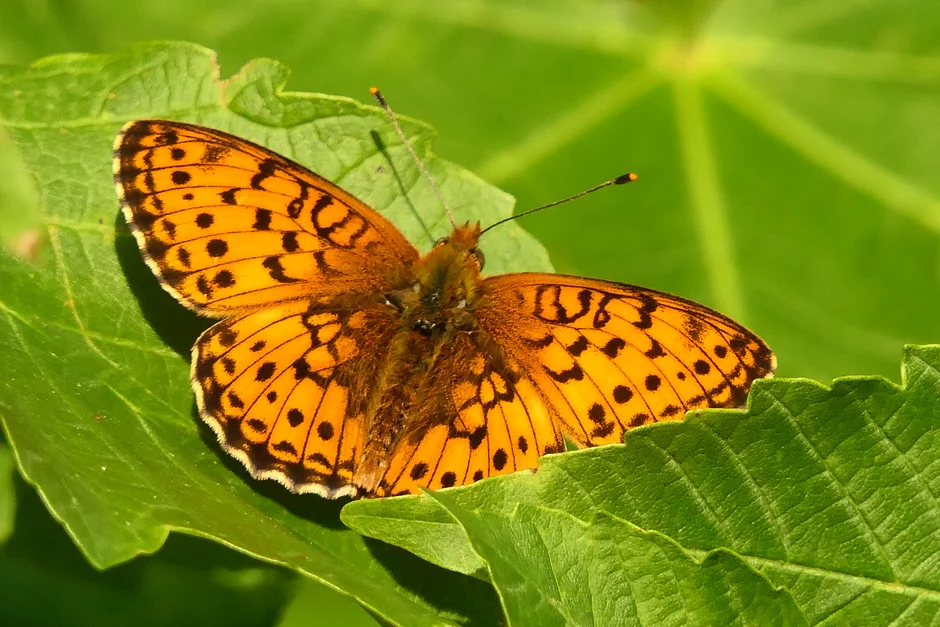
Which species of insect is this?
Brenthis ino
